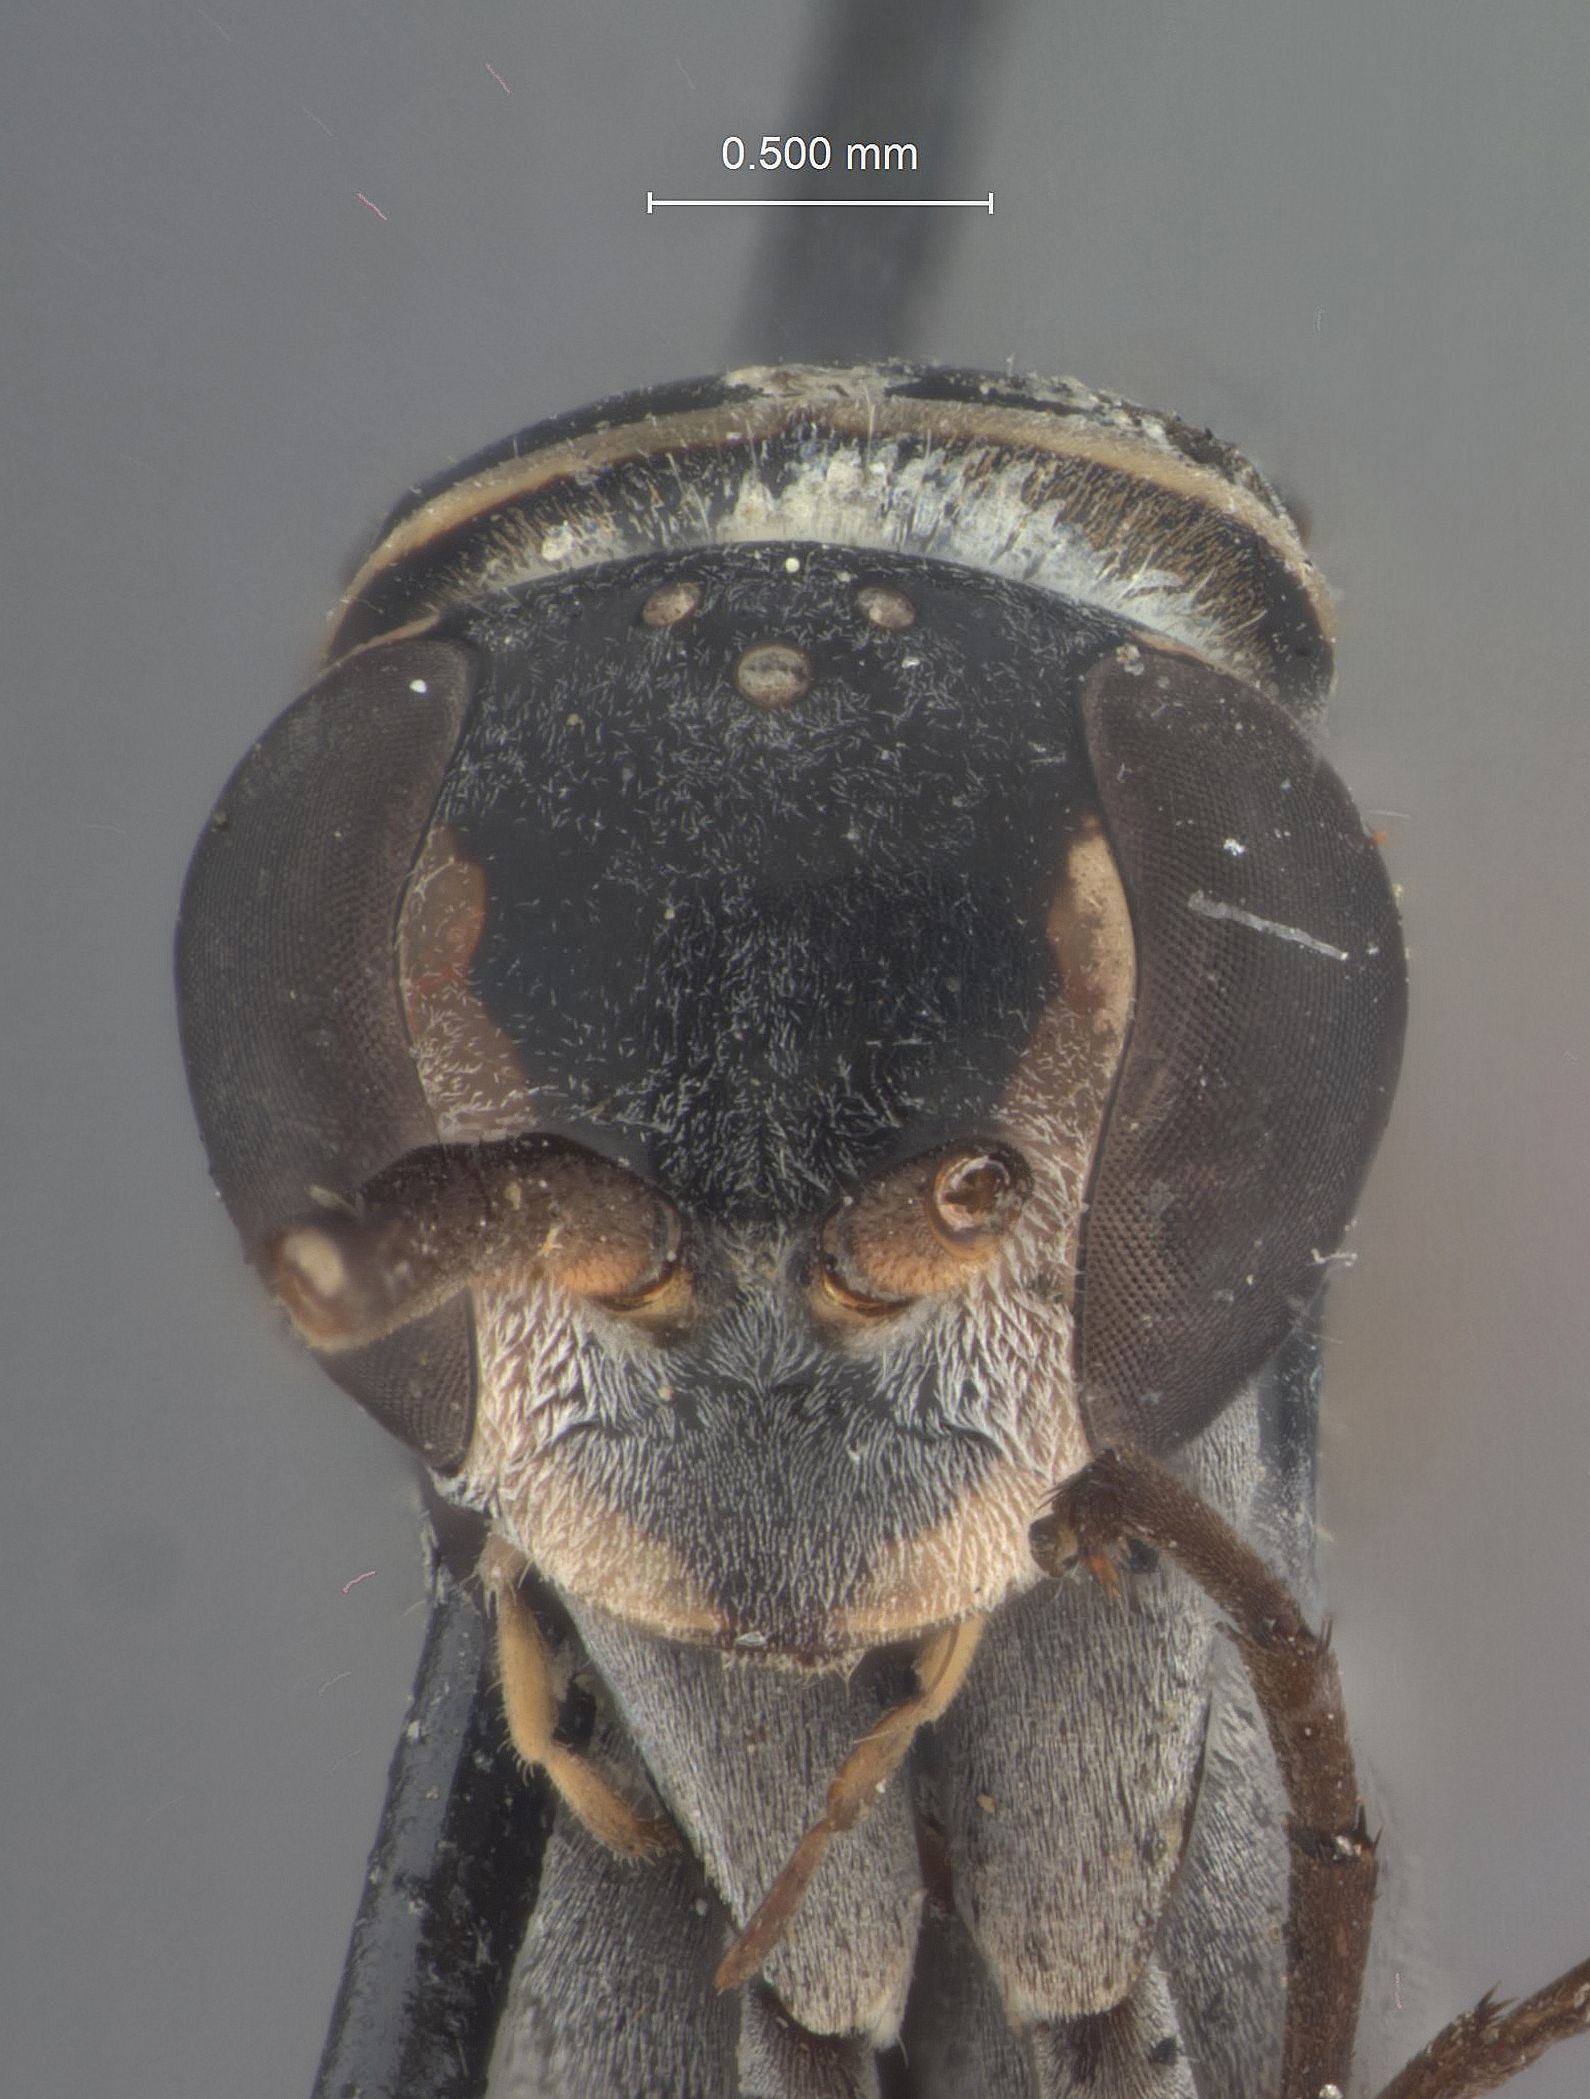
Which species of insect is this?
Spilopompilus stantoni
